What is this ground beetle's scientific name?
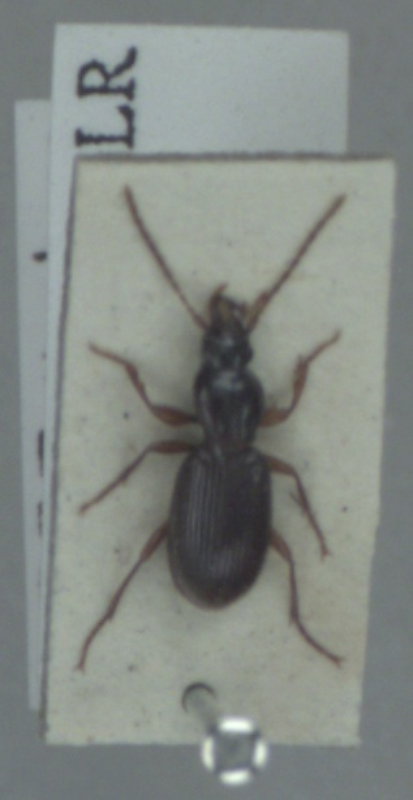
Stomis pumicatus
